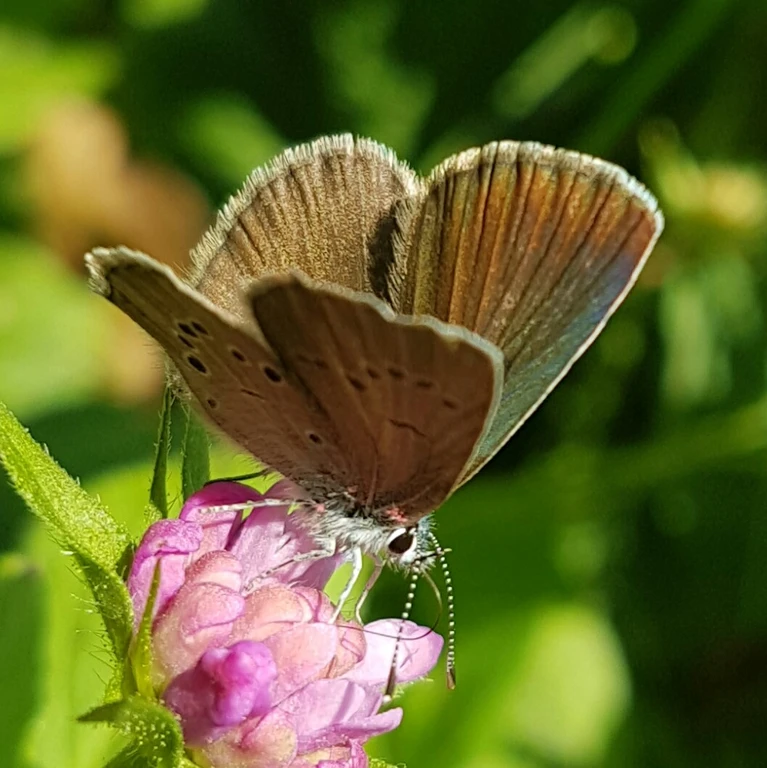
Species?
Cyaniris semiargus
